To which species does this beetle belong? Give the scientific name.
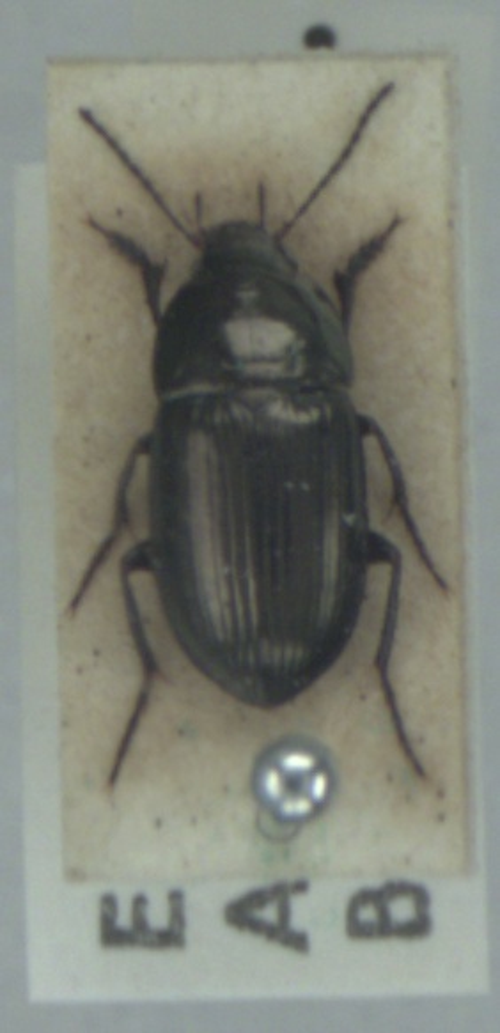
Amara lunicollis
